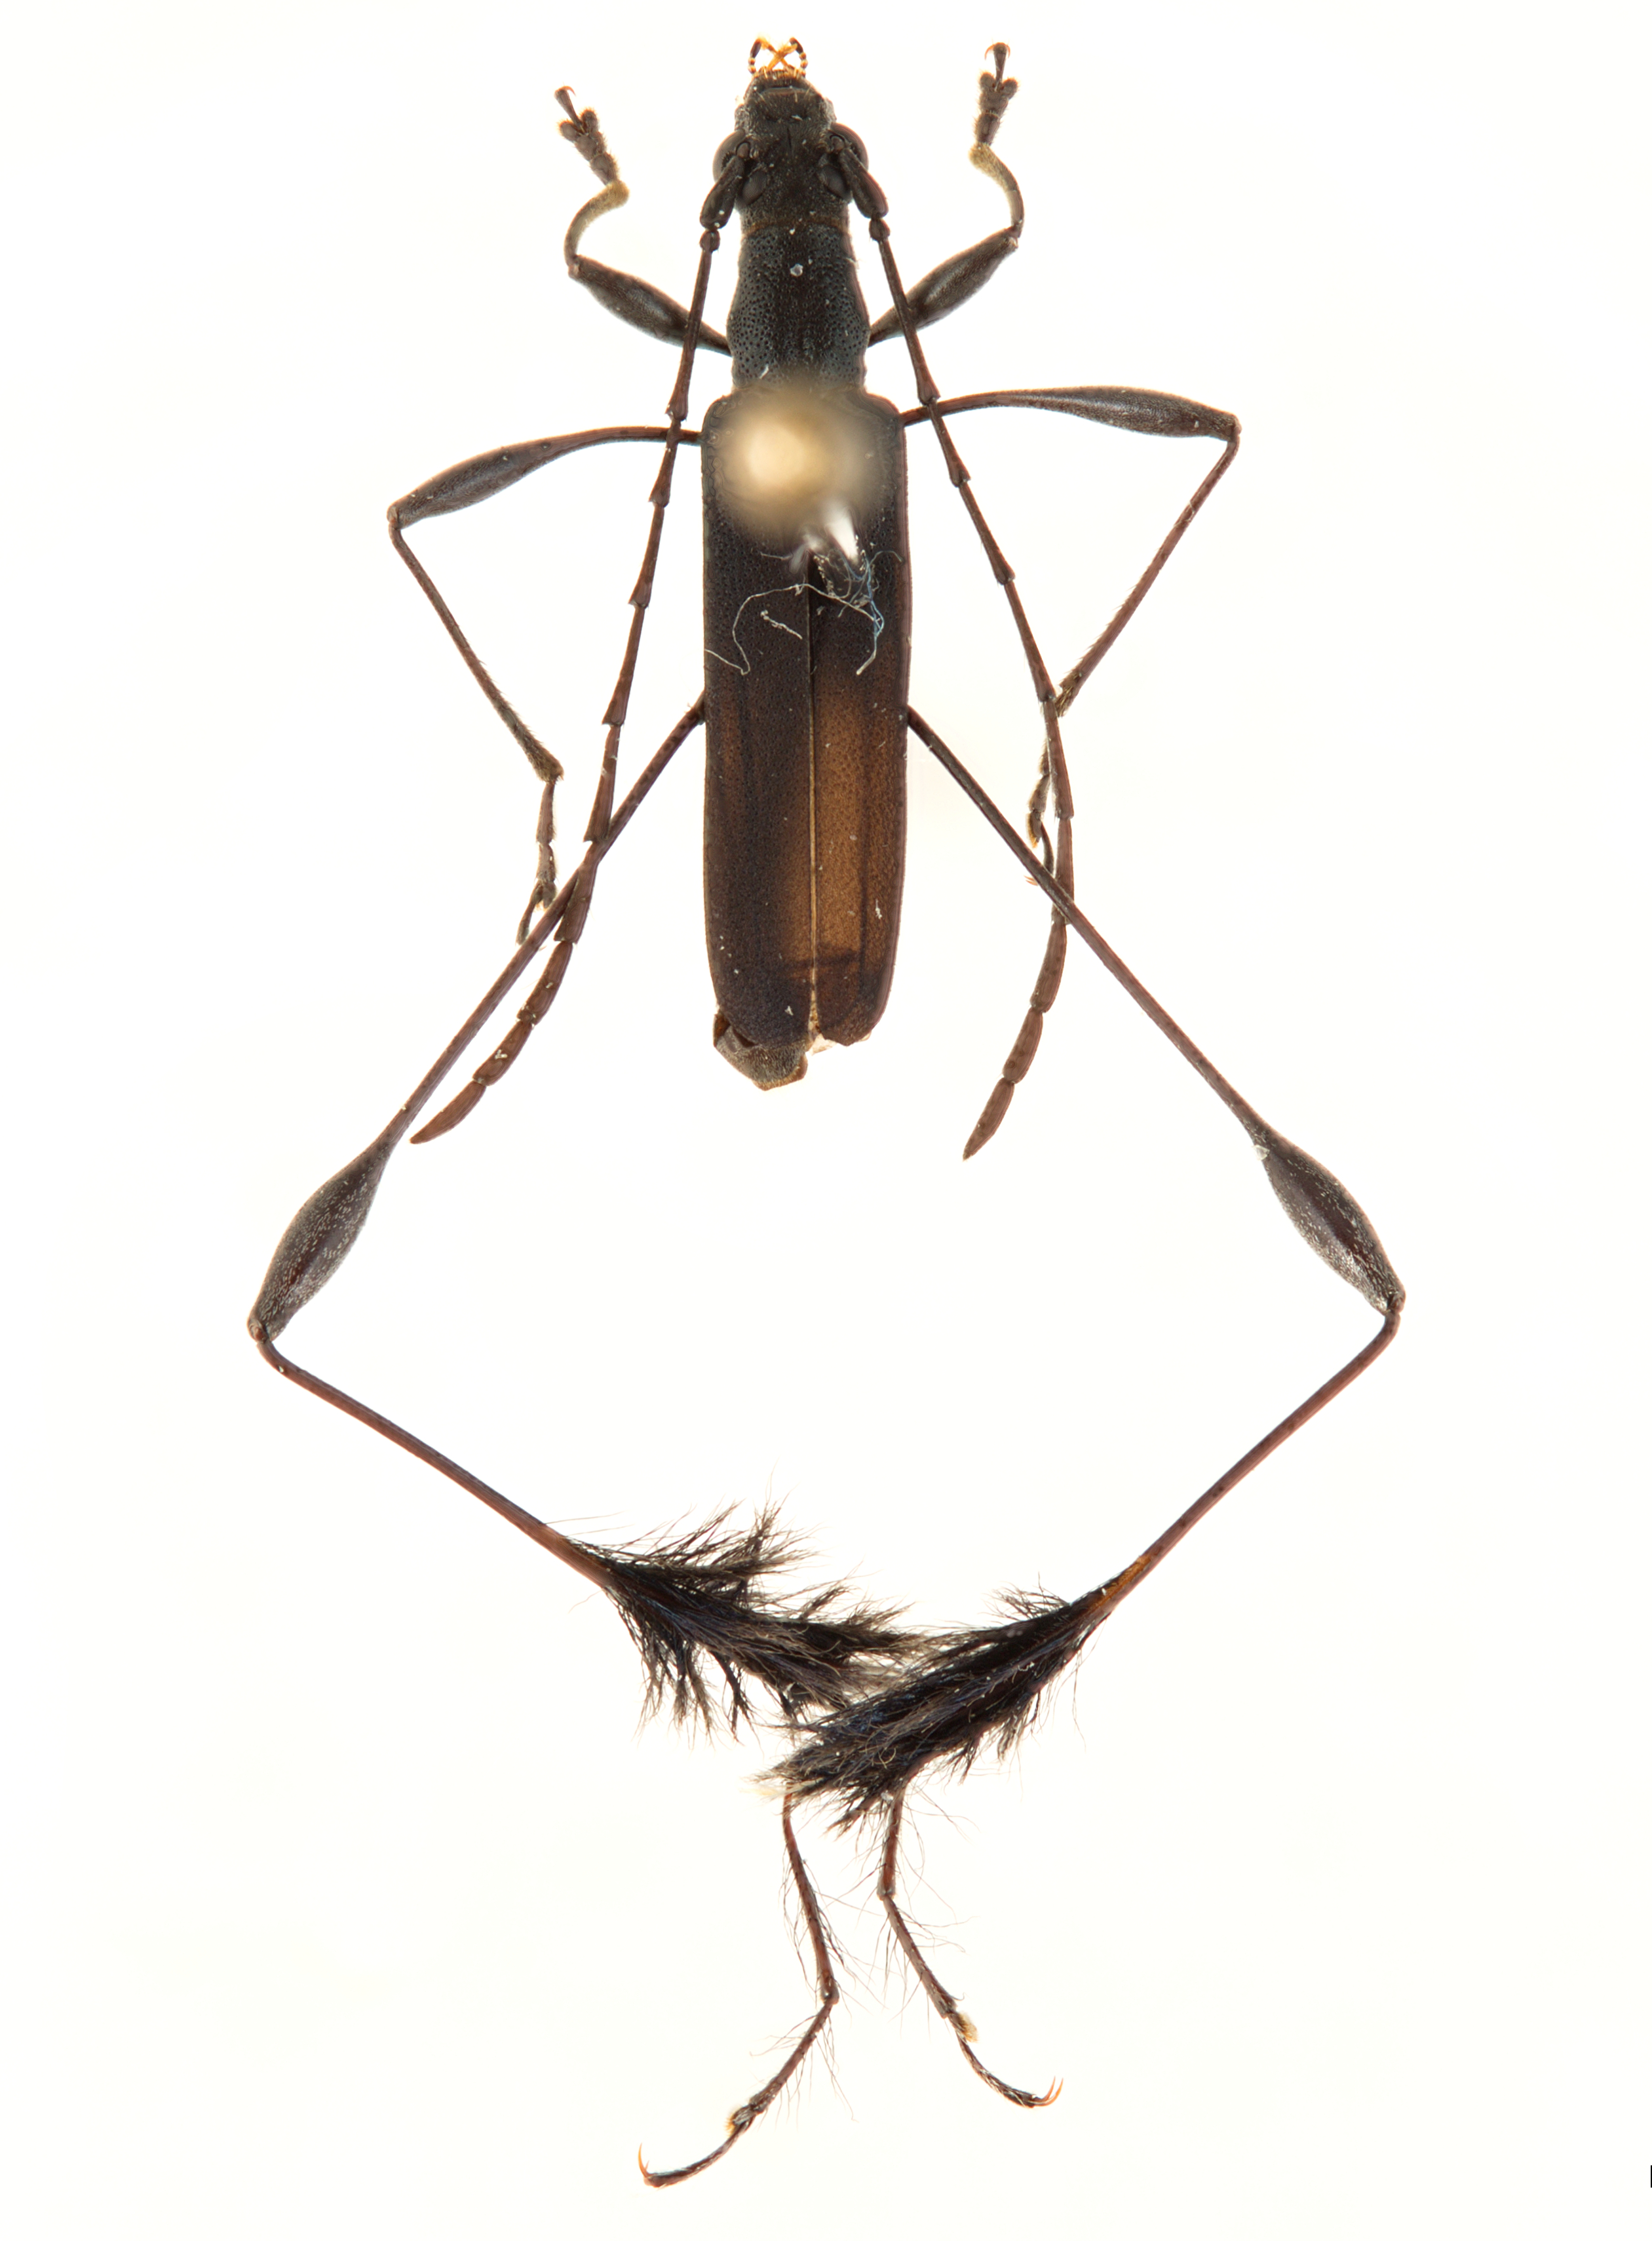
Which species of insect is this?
Coremia plumipes
